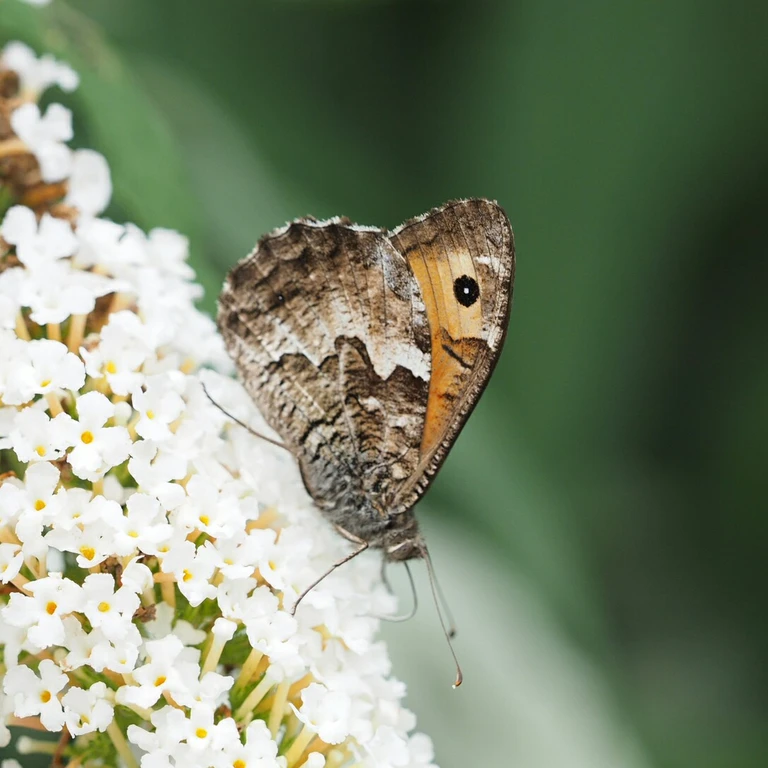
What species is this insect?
Hipparchia semele
